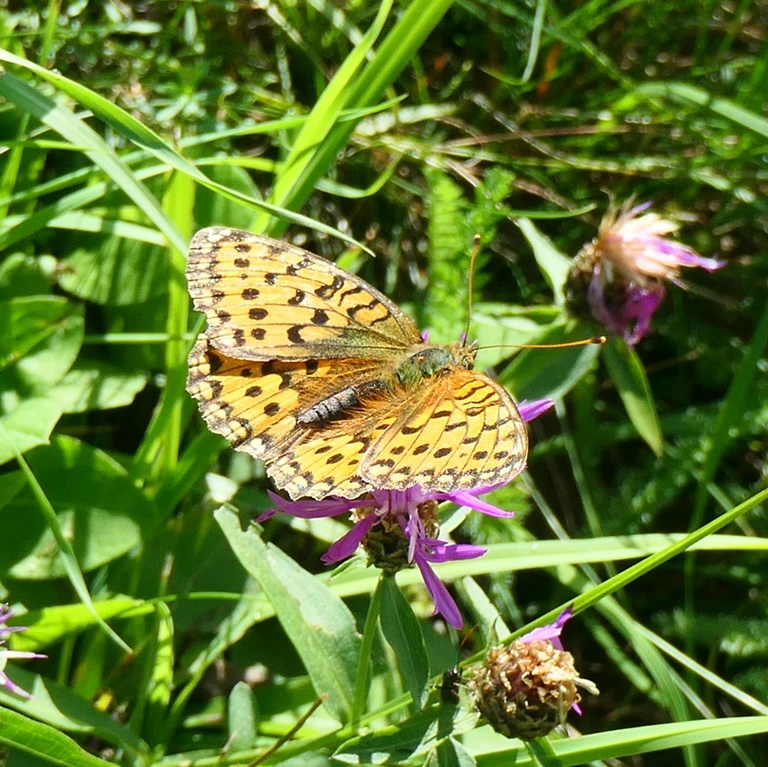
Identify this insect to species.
Speyeria aglaja
